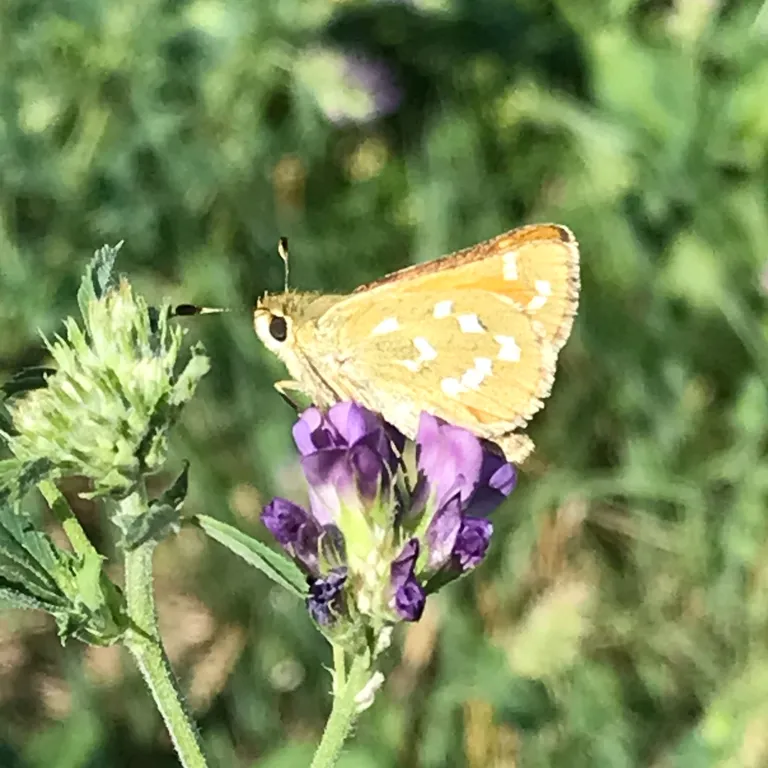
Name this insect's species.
Hesperia comma
